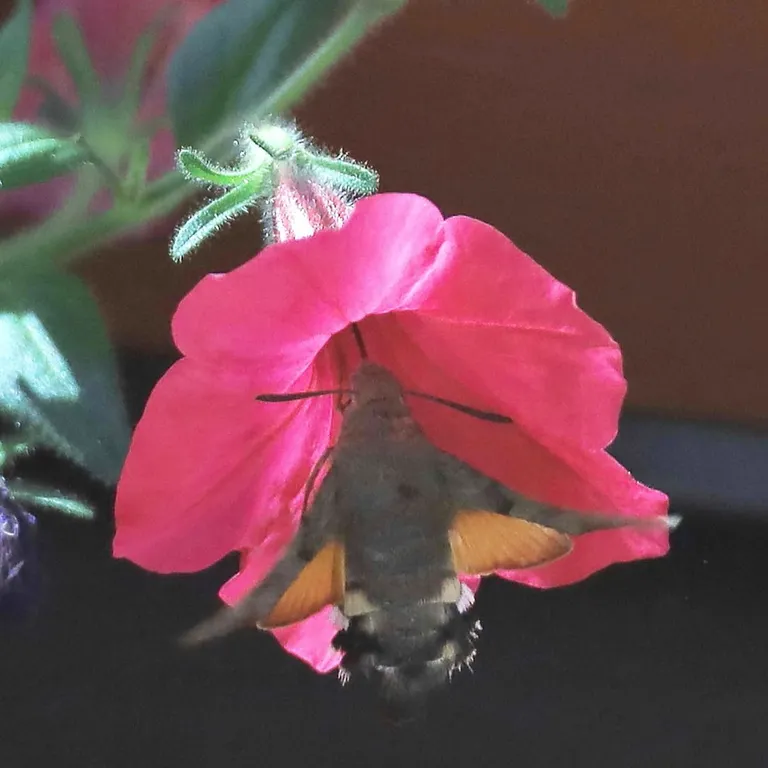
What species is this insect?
Macroglossum stellatarum
